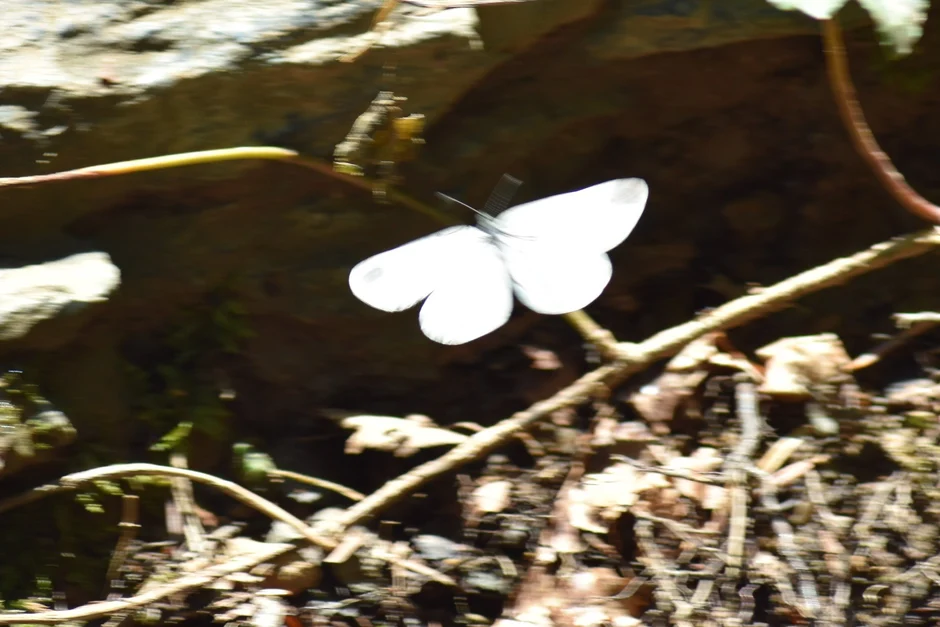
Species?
Leptidea sinapis/juvernica
